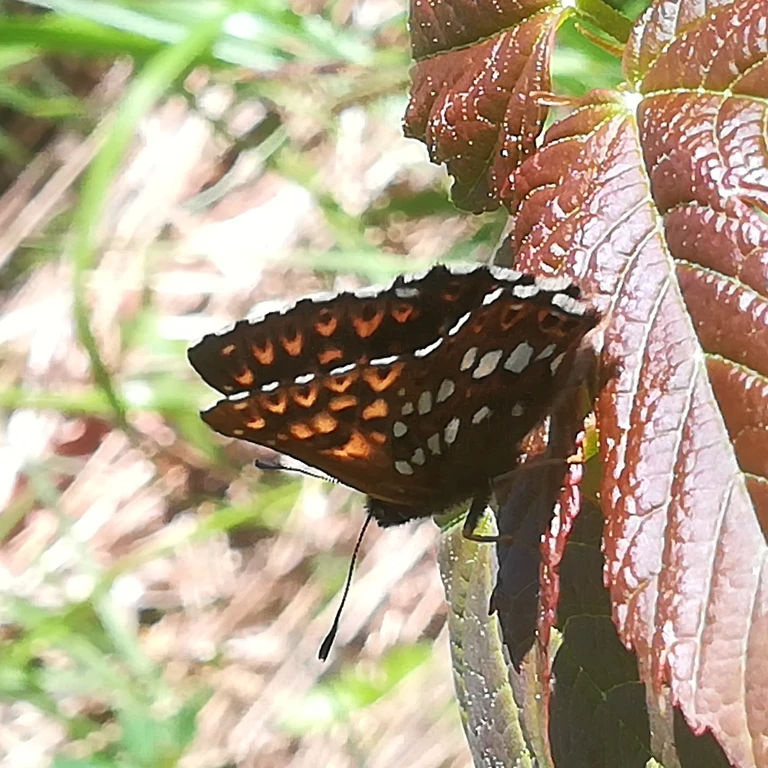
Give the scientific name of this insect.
Hamearis lucina
